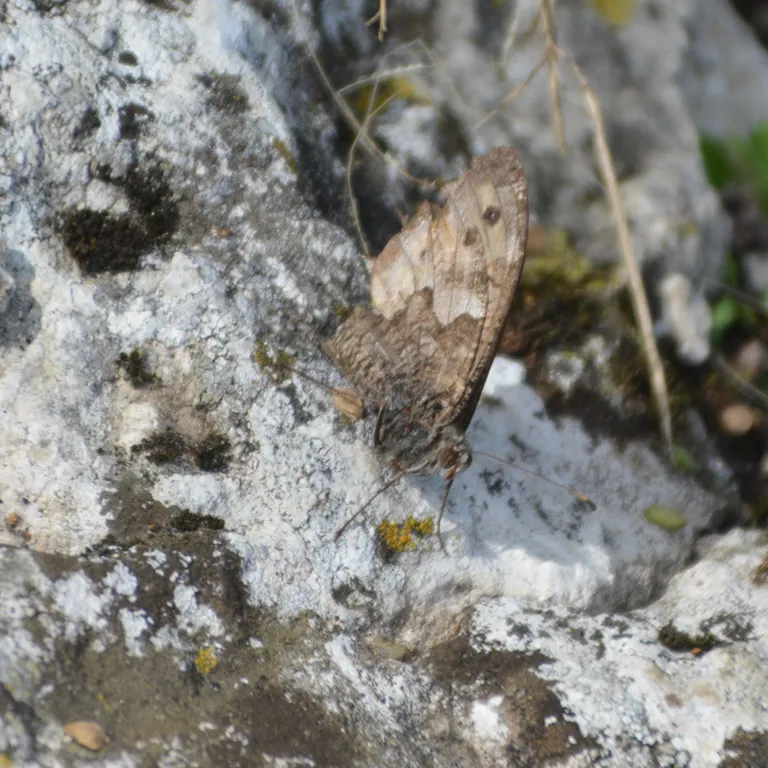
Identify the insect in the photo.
Hipparchia semele
